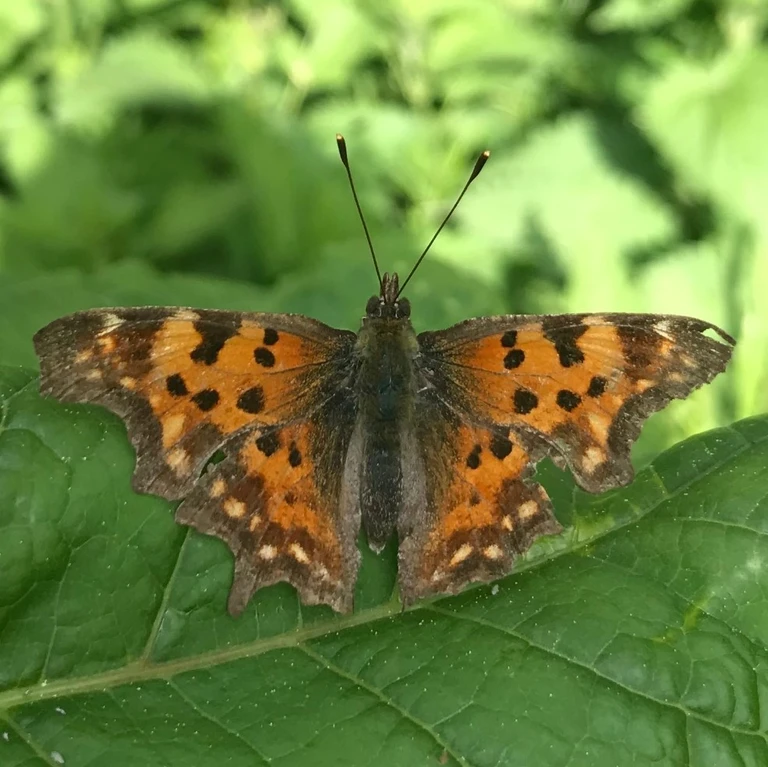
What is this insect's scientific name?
Polygonia c-album
